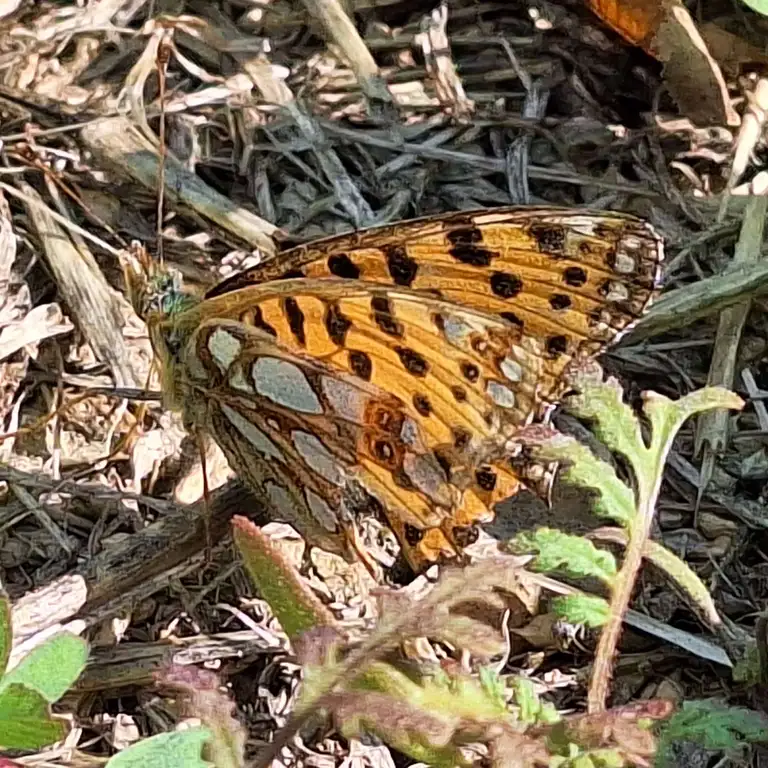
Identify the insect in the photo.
Issoria lathonia
